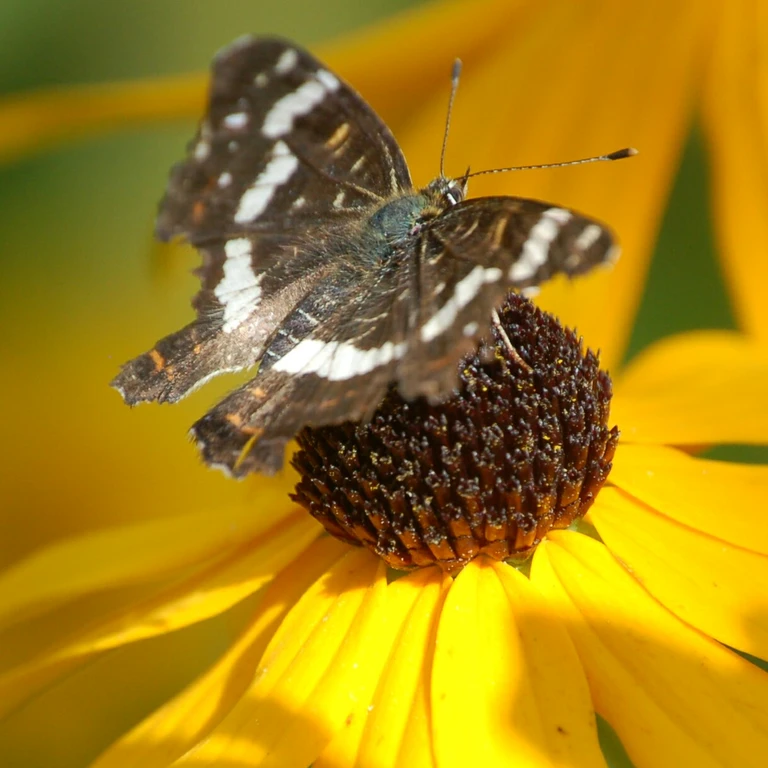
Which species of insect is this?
Araschnia levana
